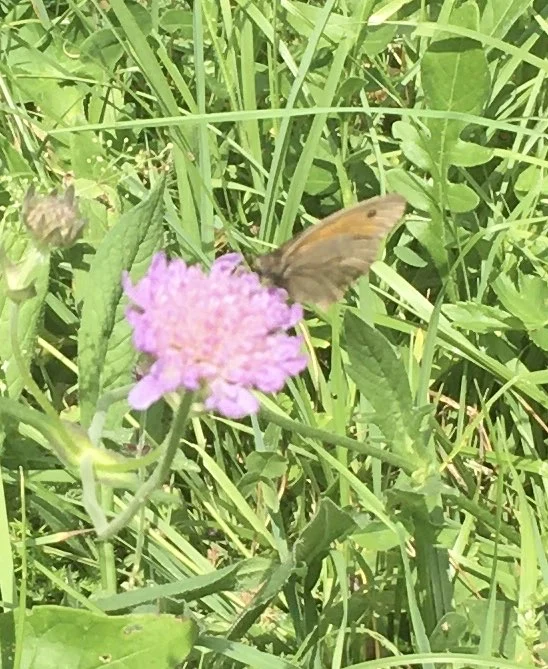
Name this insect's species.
Maniola jurtina
